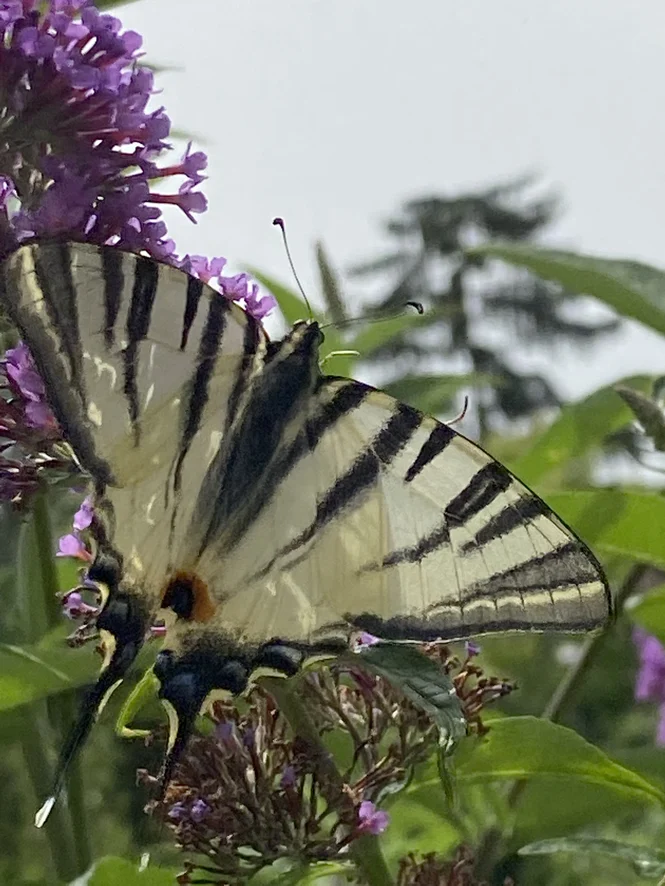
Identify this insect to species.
Iphiclides podalirius
